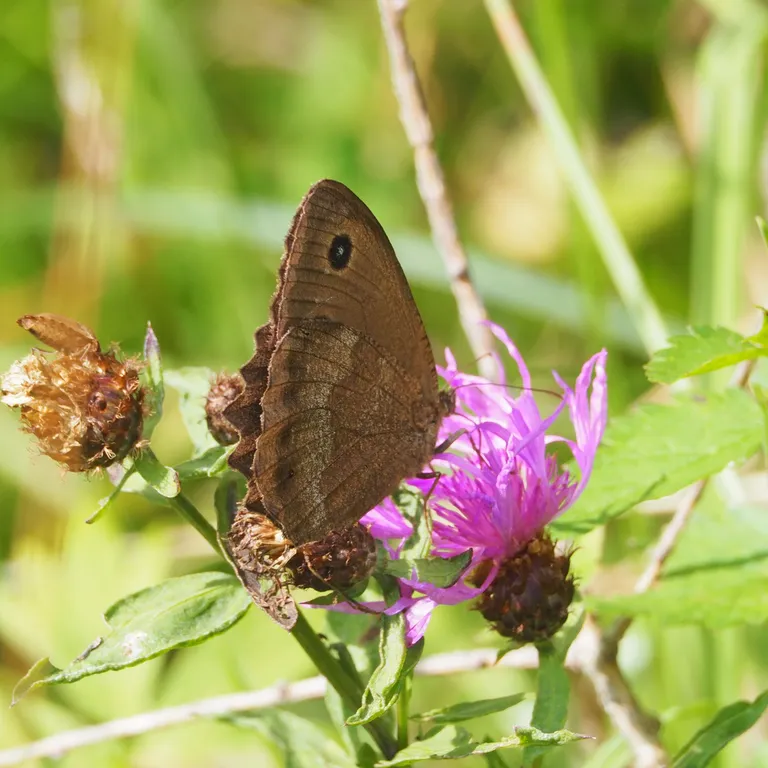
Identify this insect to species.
Minois dryas
